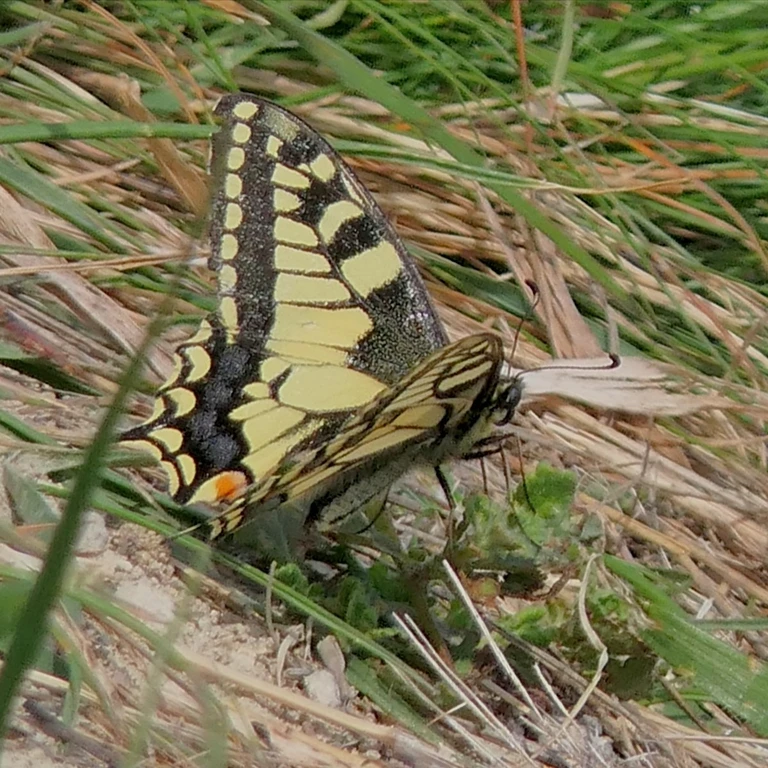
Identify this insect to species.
Papilio machaon
